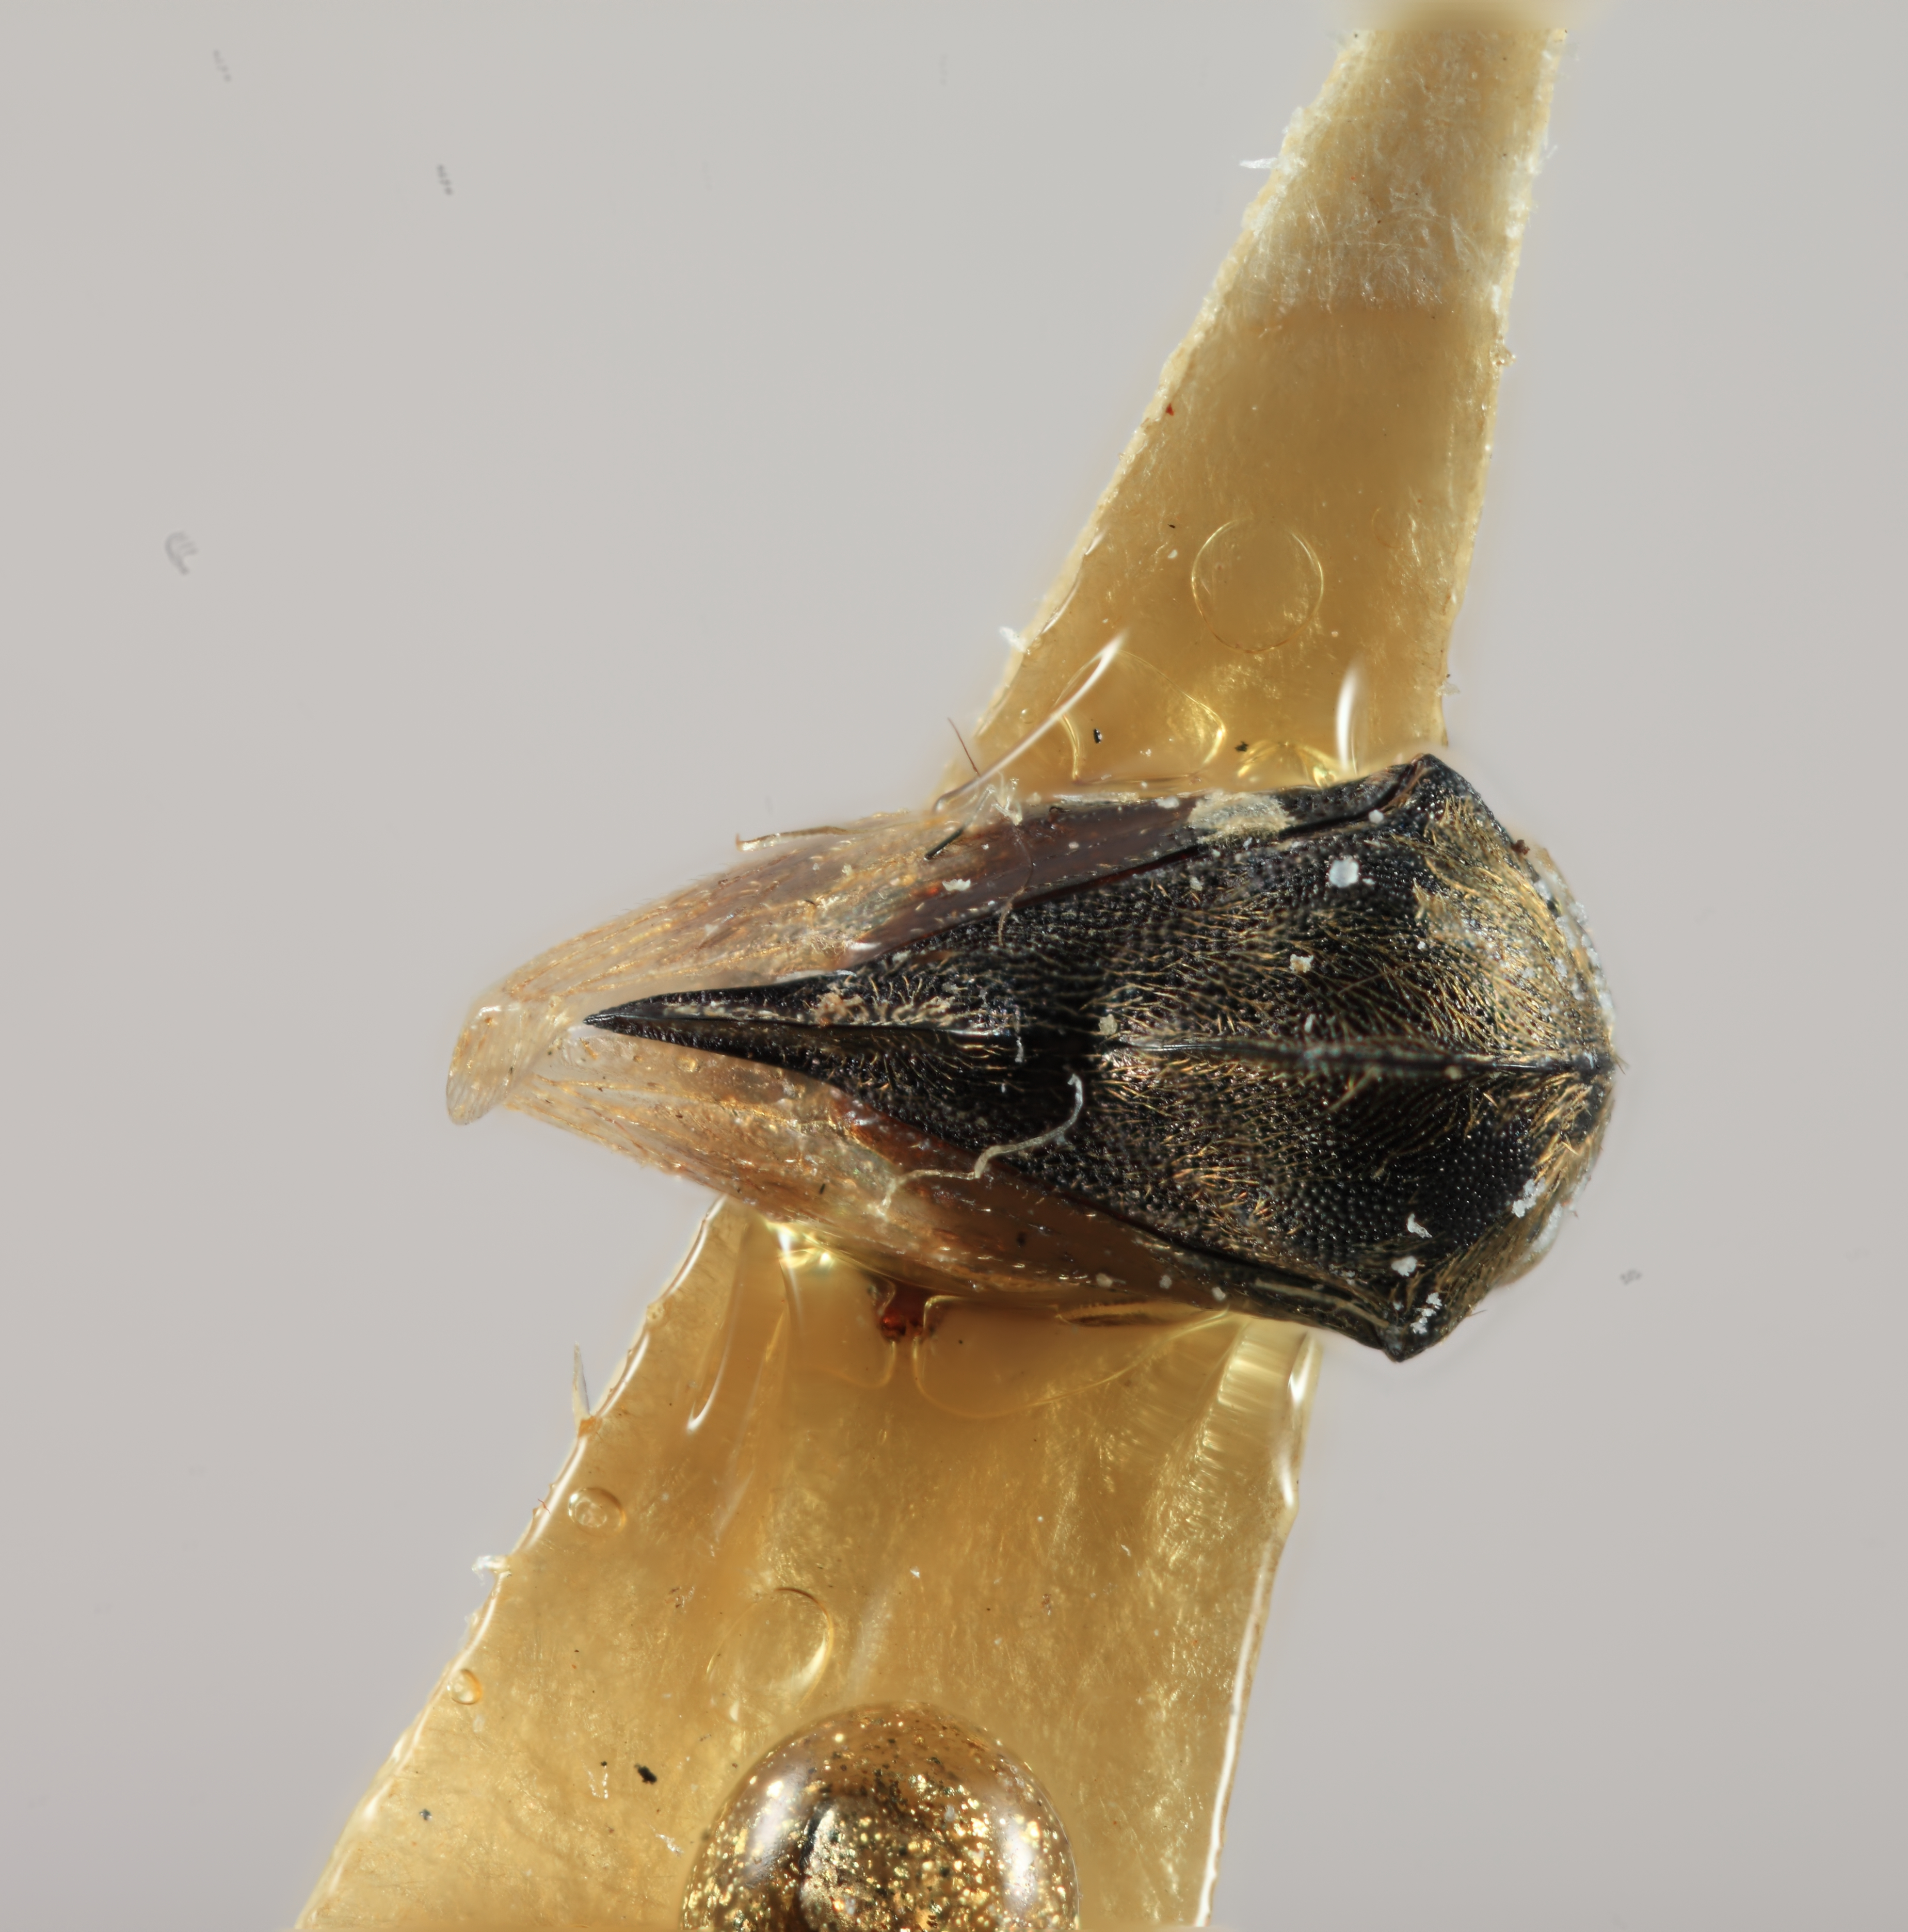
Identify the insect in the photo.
Paragargara nigra
